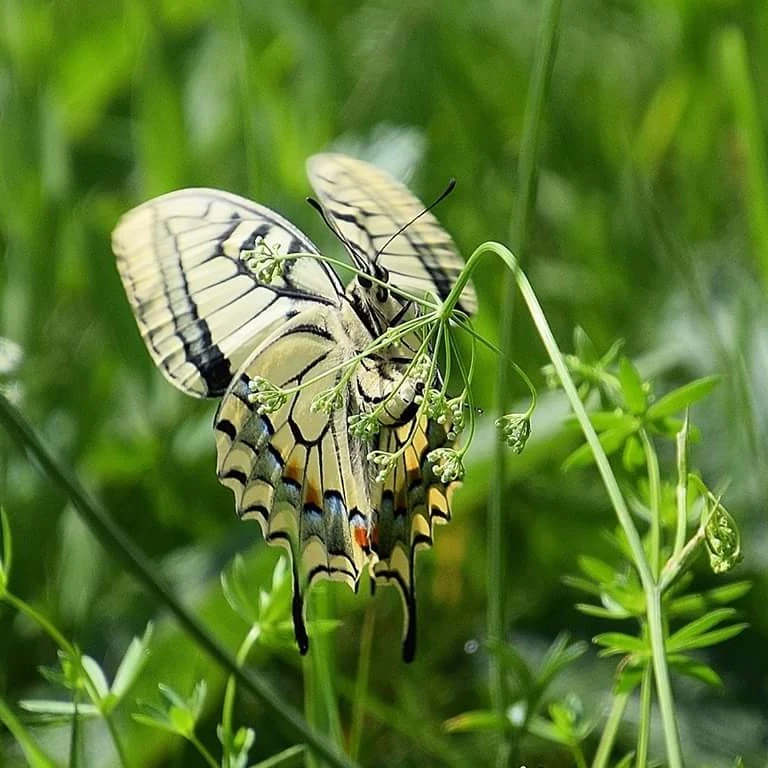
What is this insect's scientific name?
Papilio machaon
